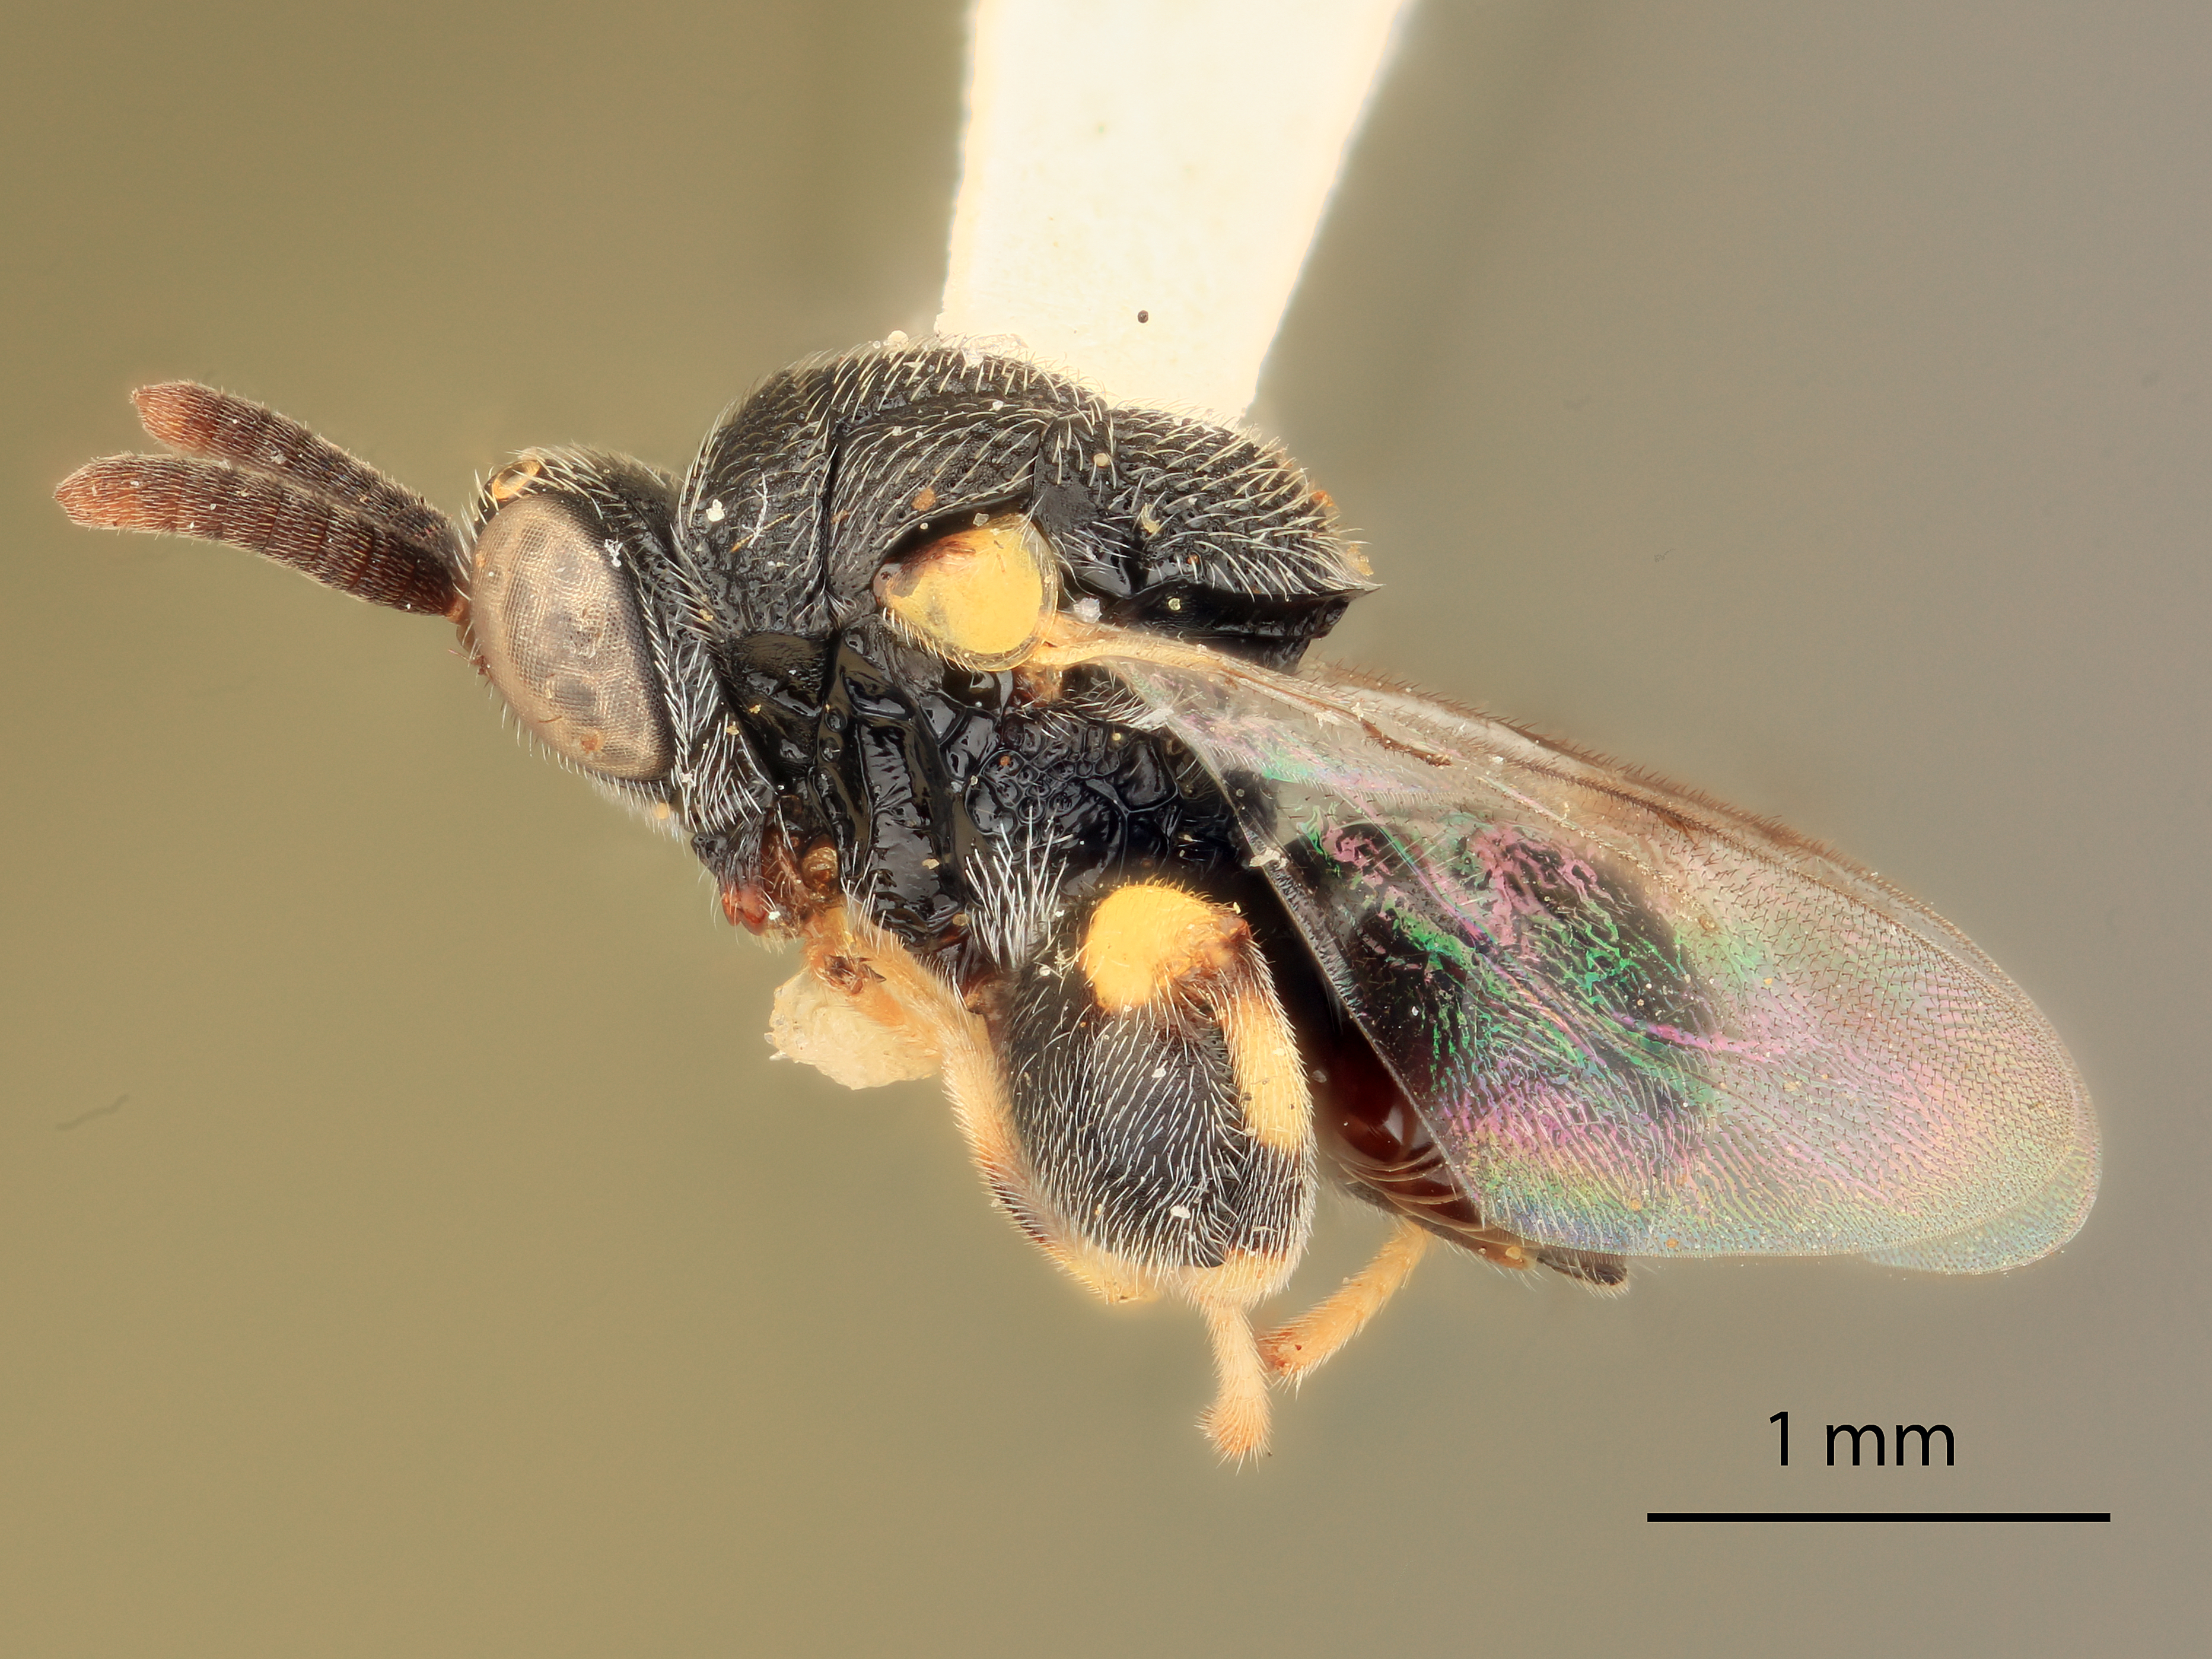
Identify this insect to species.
Brachymeria aeca
